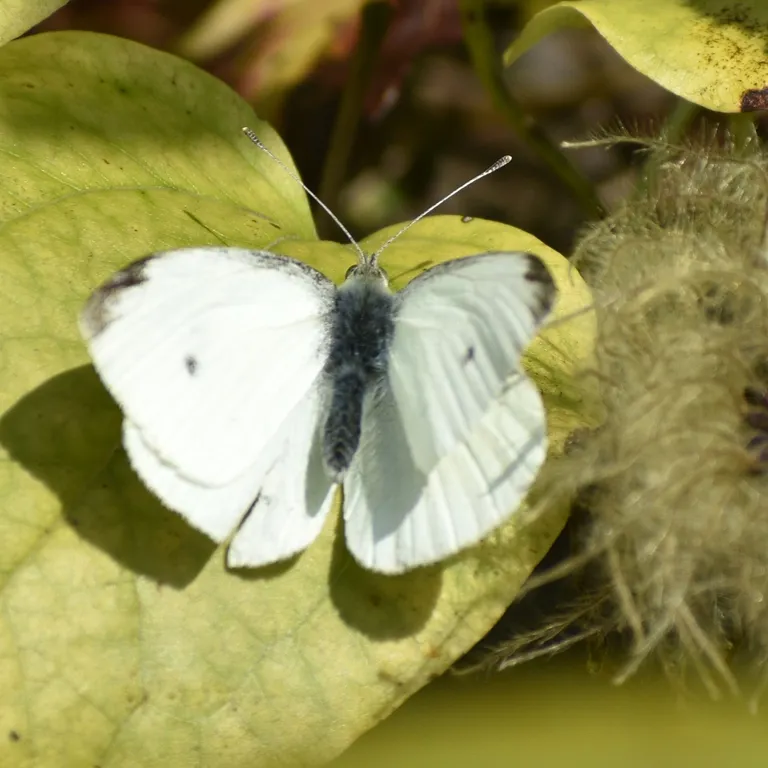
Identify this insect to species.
Pieris rapae
